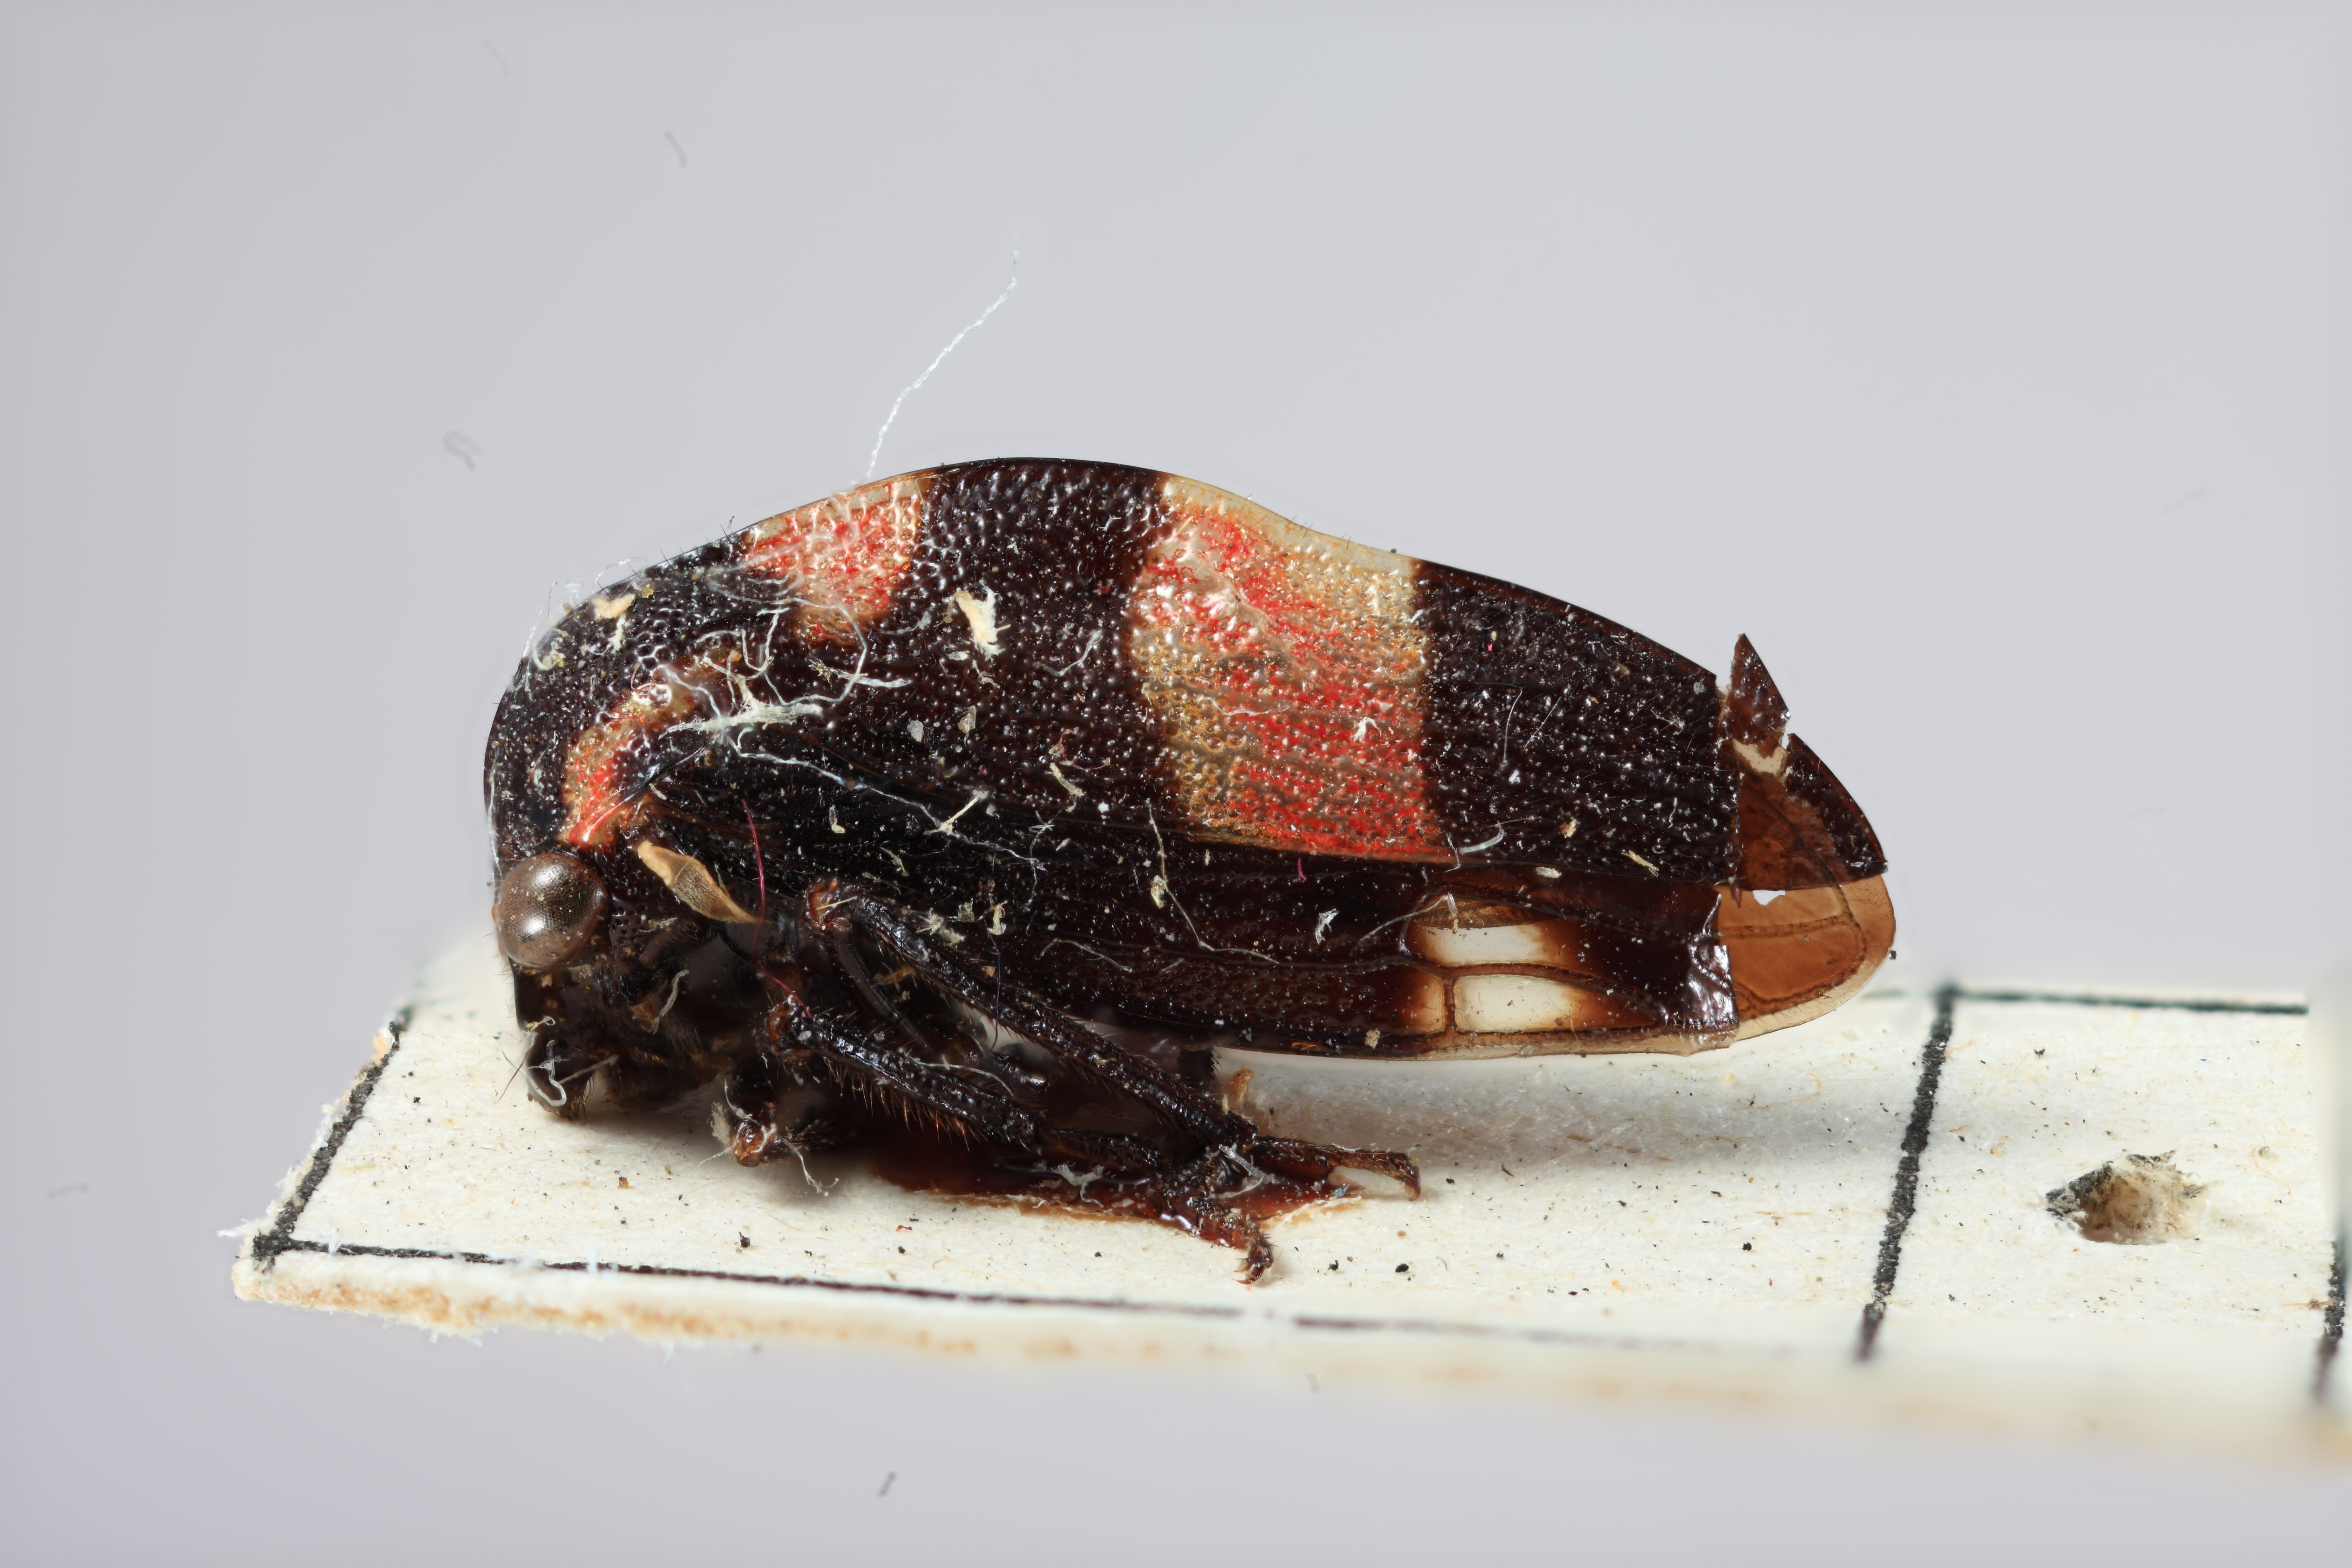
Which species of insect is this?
Adippe nigrorubra
